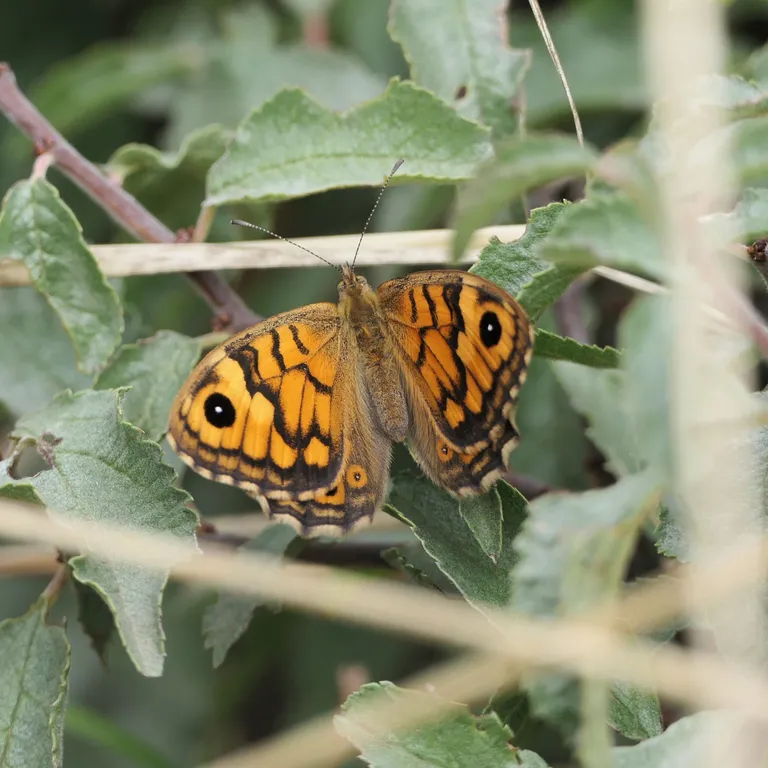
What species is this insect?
Lasiommata megera (also Pararge megera)
